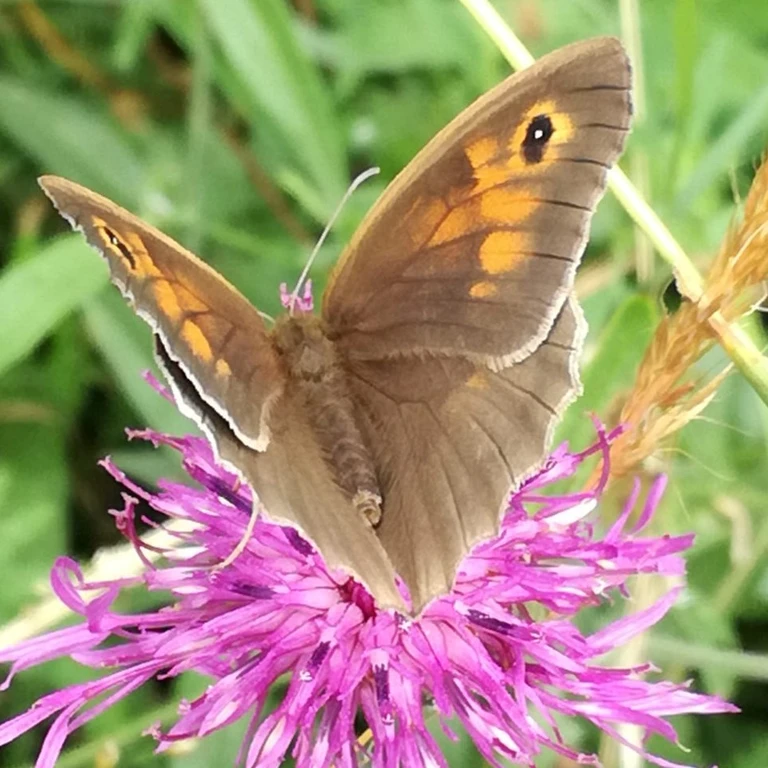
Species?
Maniola jurtina
